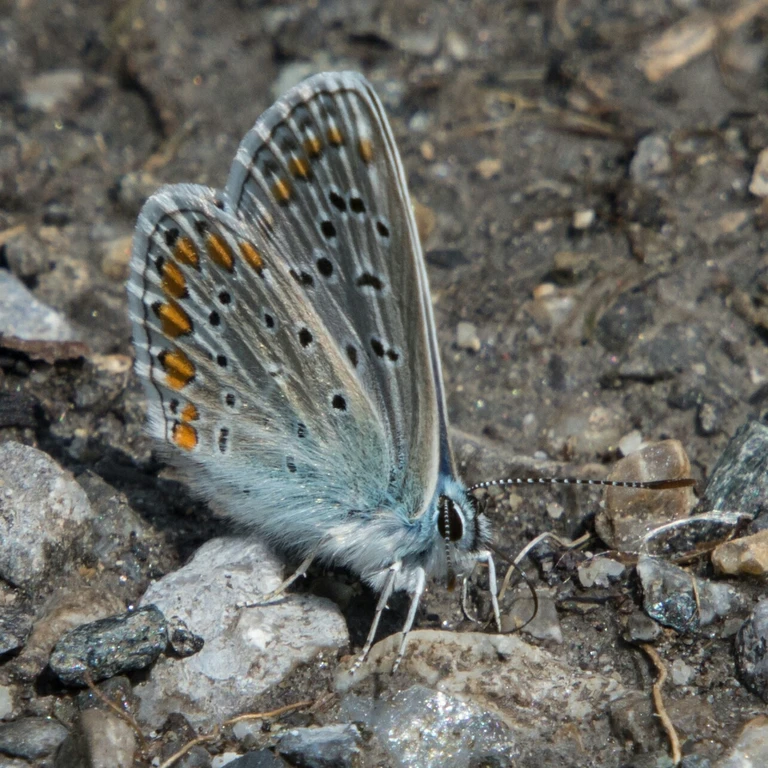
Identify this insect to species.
Polyommatus icarus
